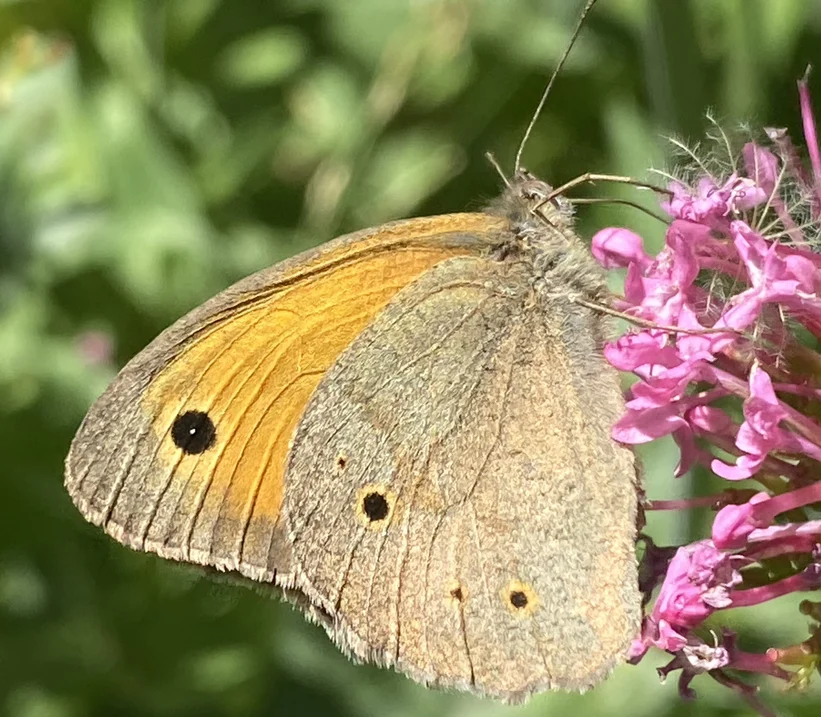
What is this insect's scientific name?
Maniola jurtina
